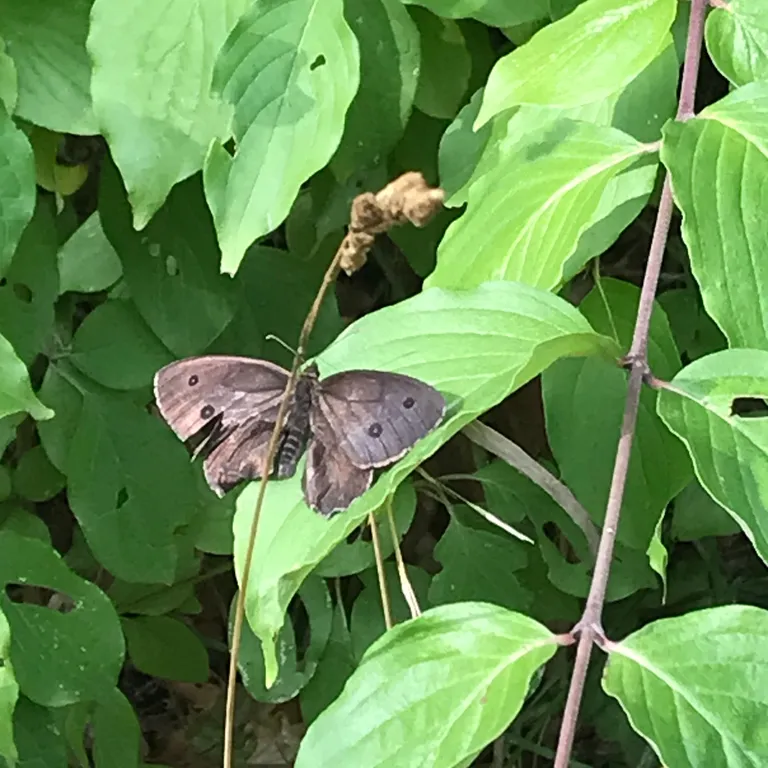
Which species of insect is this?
Minois dryas
